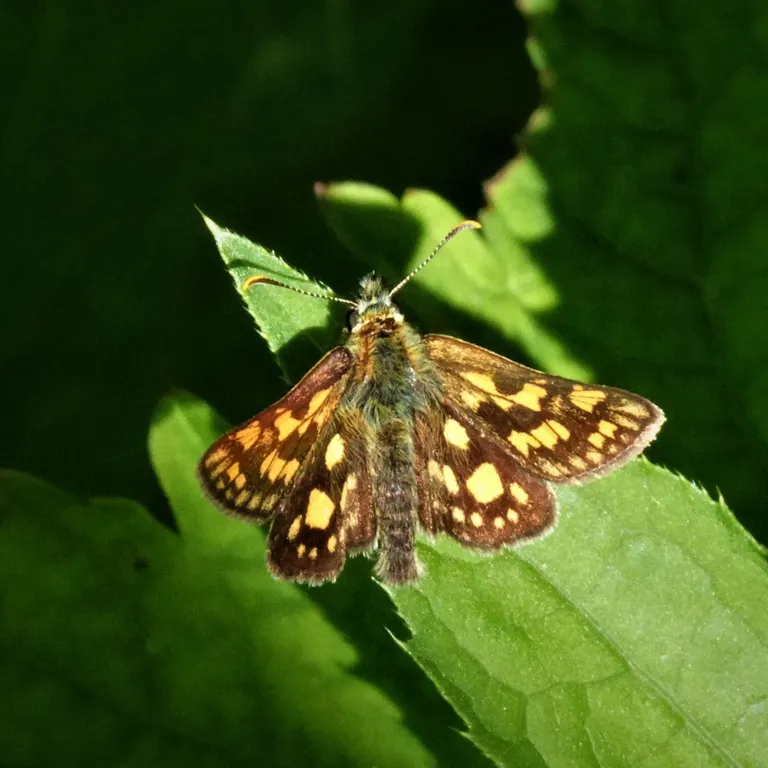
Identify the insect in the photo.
Carterocephalus palaemon
